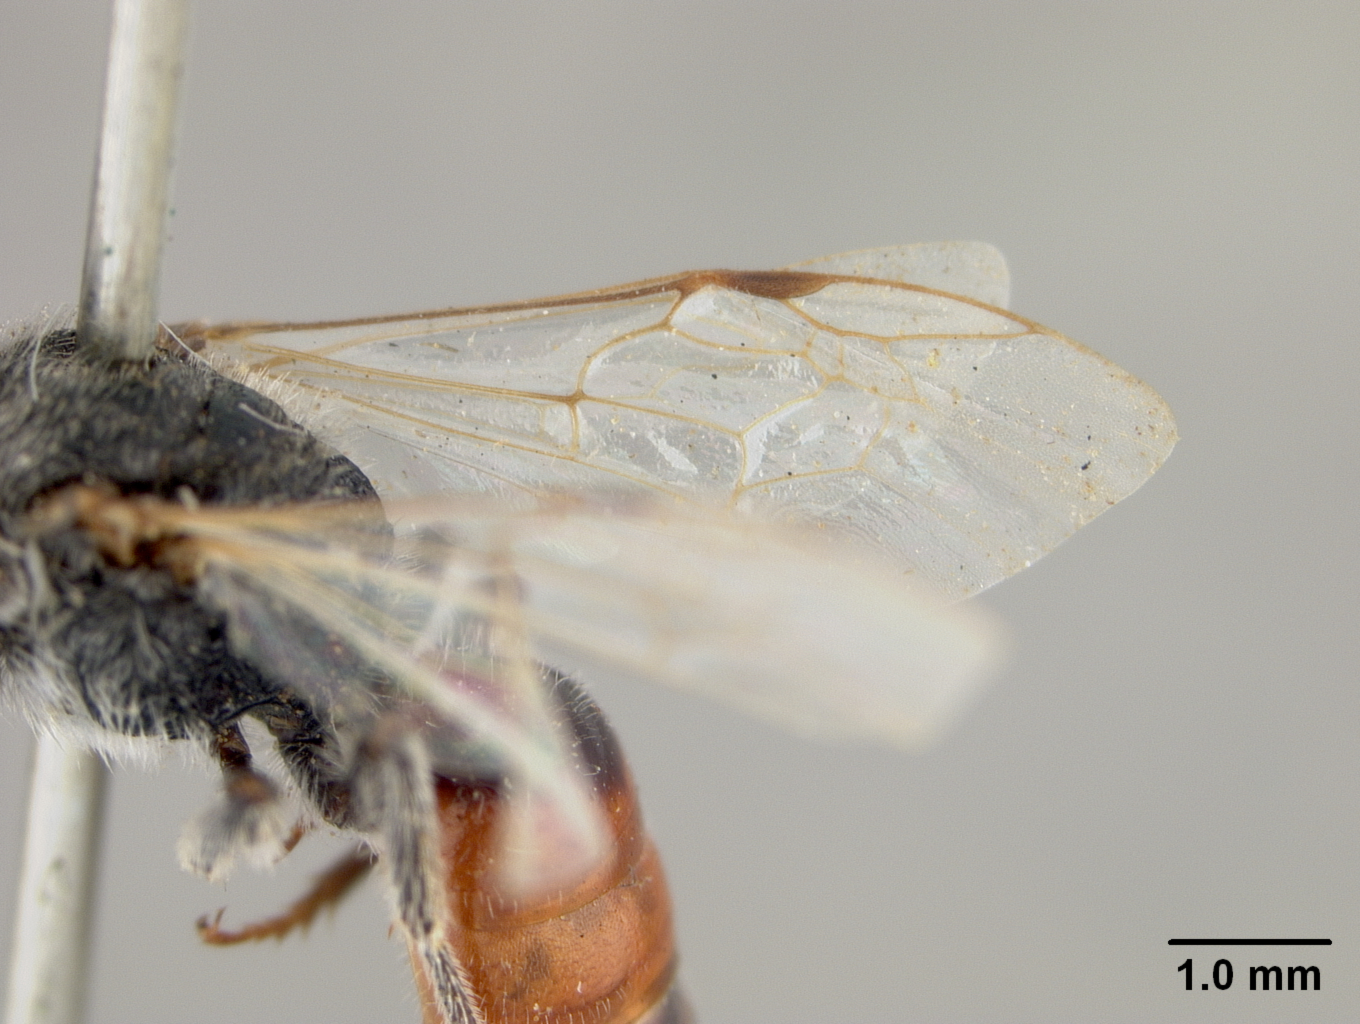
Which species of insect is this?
Sphecodes lautipennis
